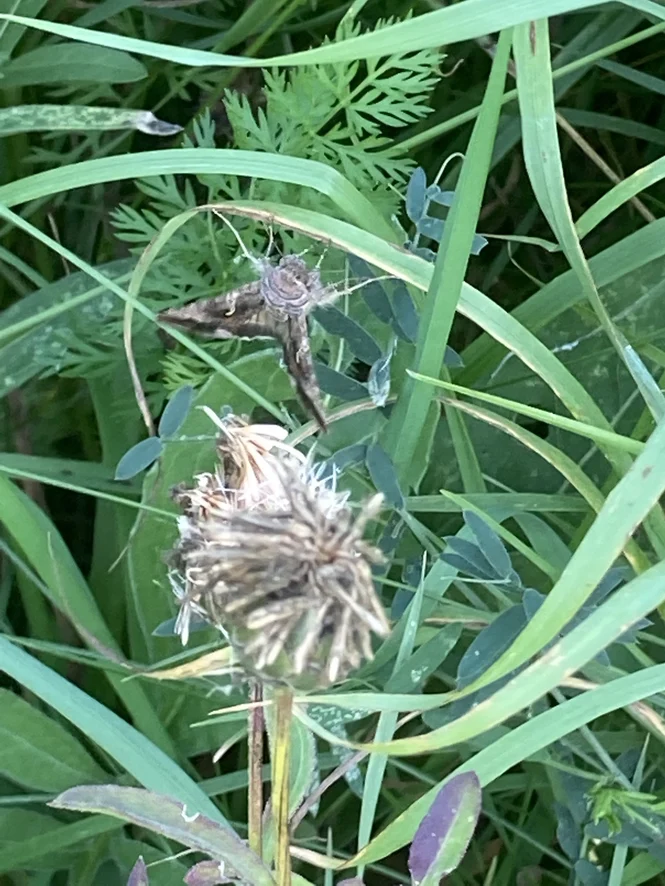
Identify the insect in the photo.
Autographa gamma
